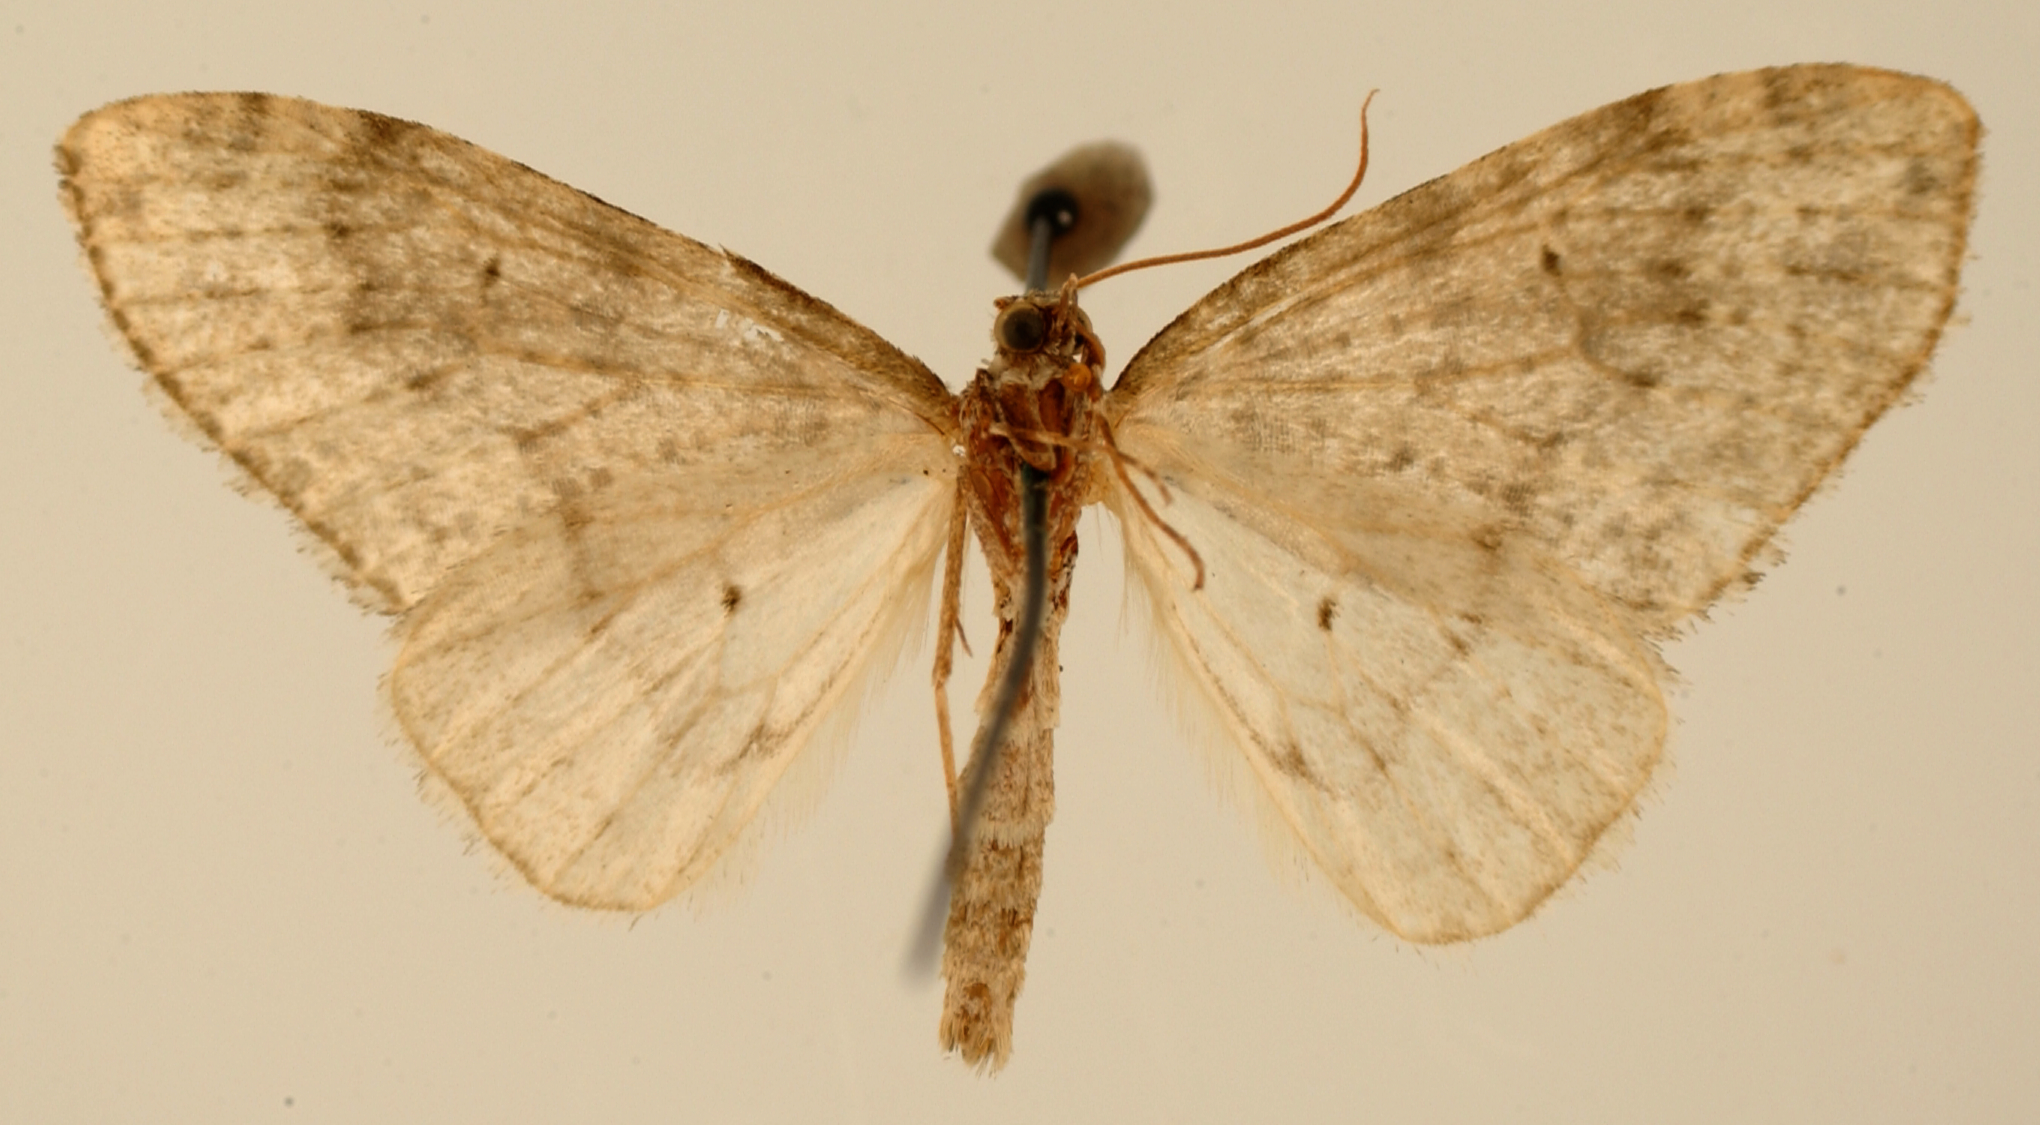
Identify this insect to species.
Rhopalodes viridularia
